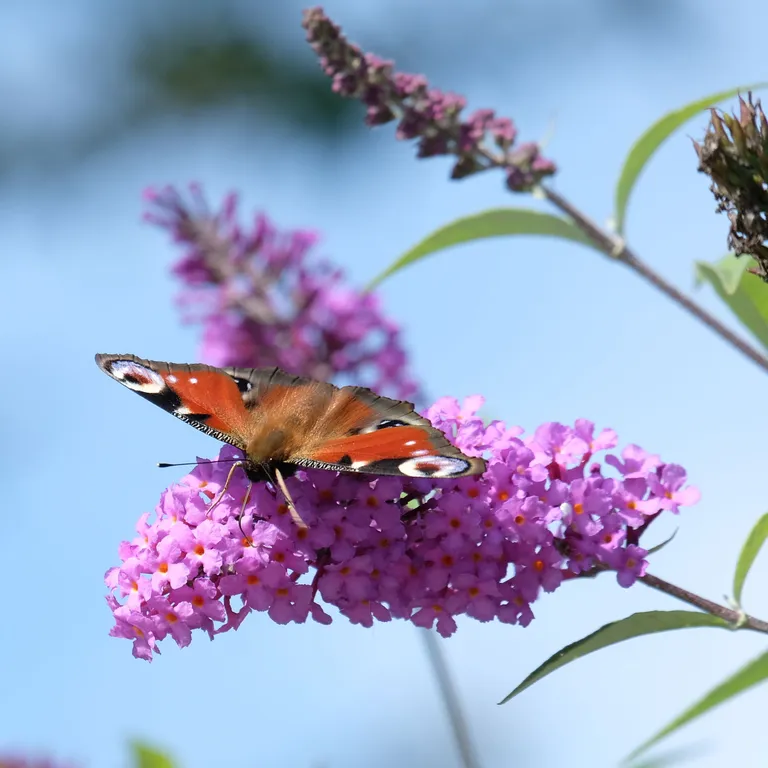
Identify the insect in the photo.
Aglais io
